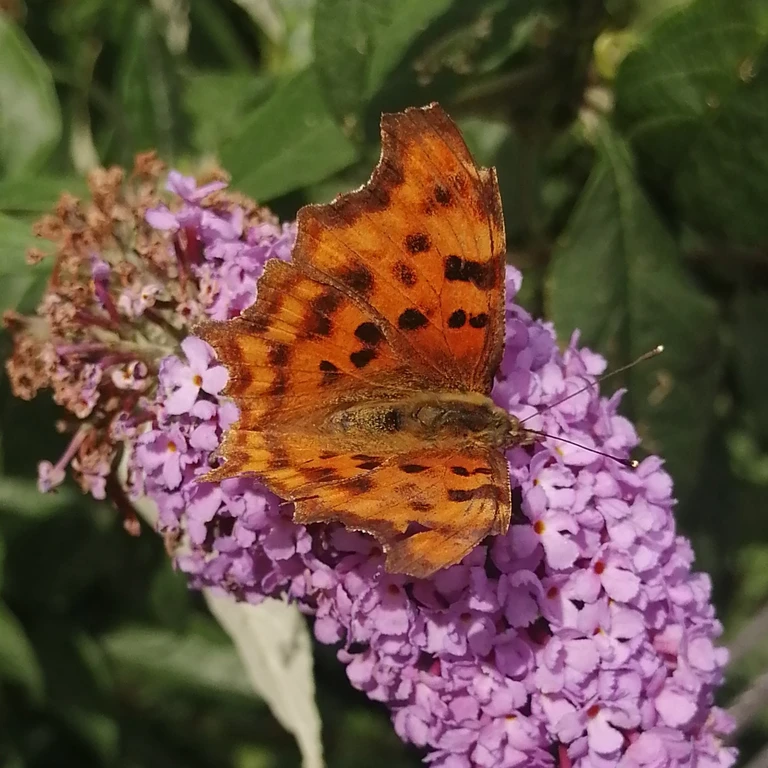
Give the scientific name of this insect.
Polygonia c-album
